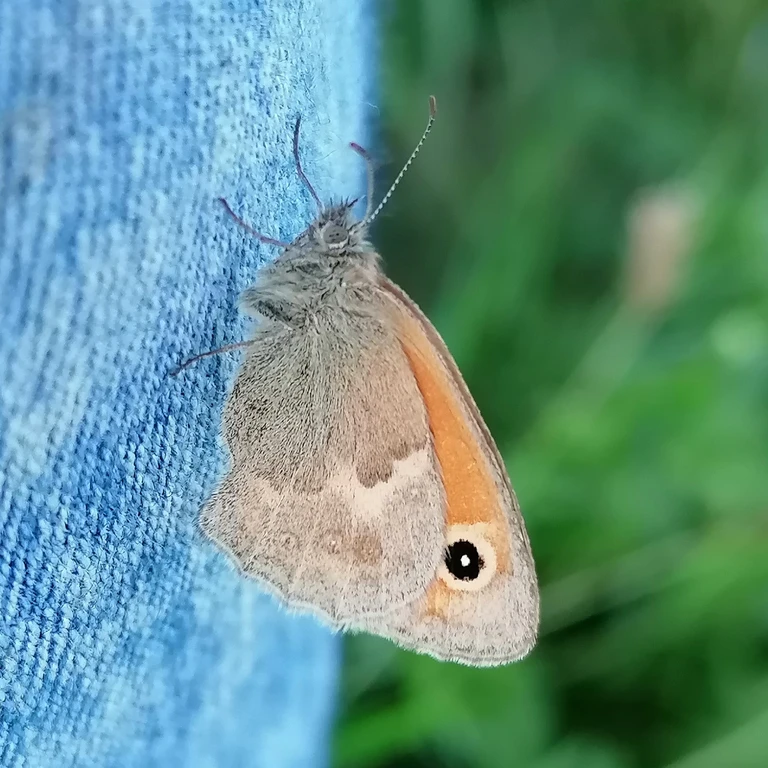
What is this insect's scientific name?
Coenonympha pamphilus
